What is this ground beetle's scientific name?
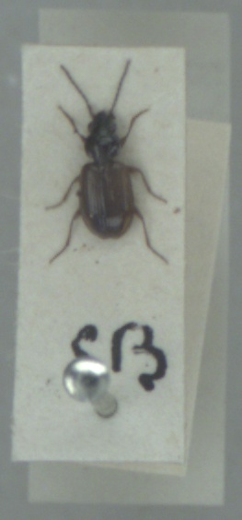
Bembidion lunulatum
